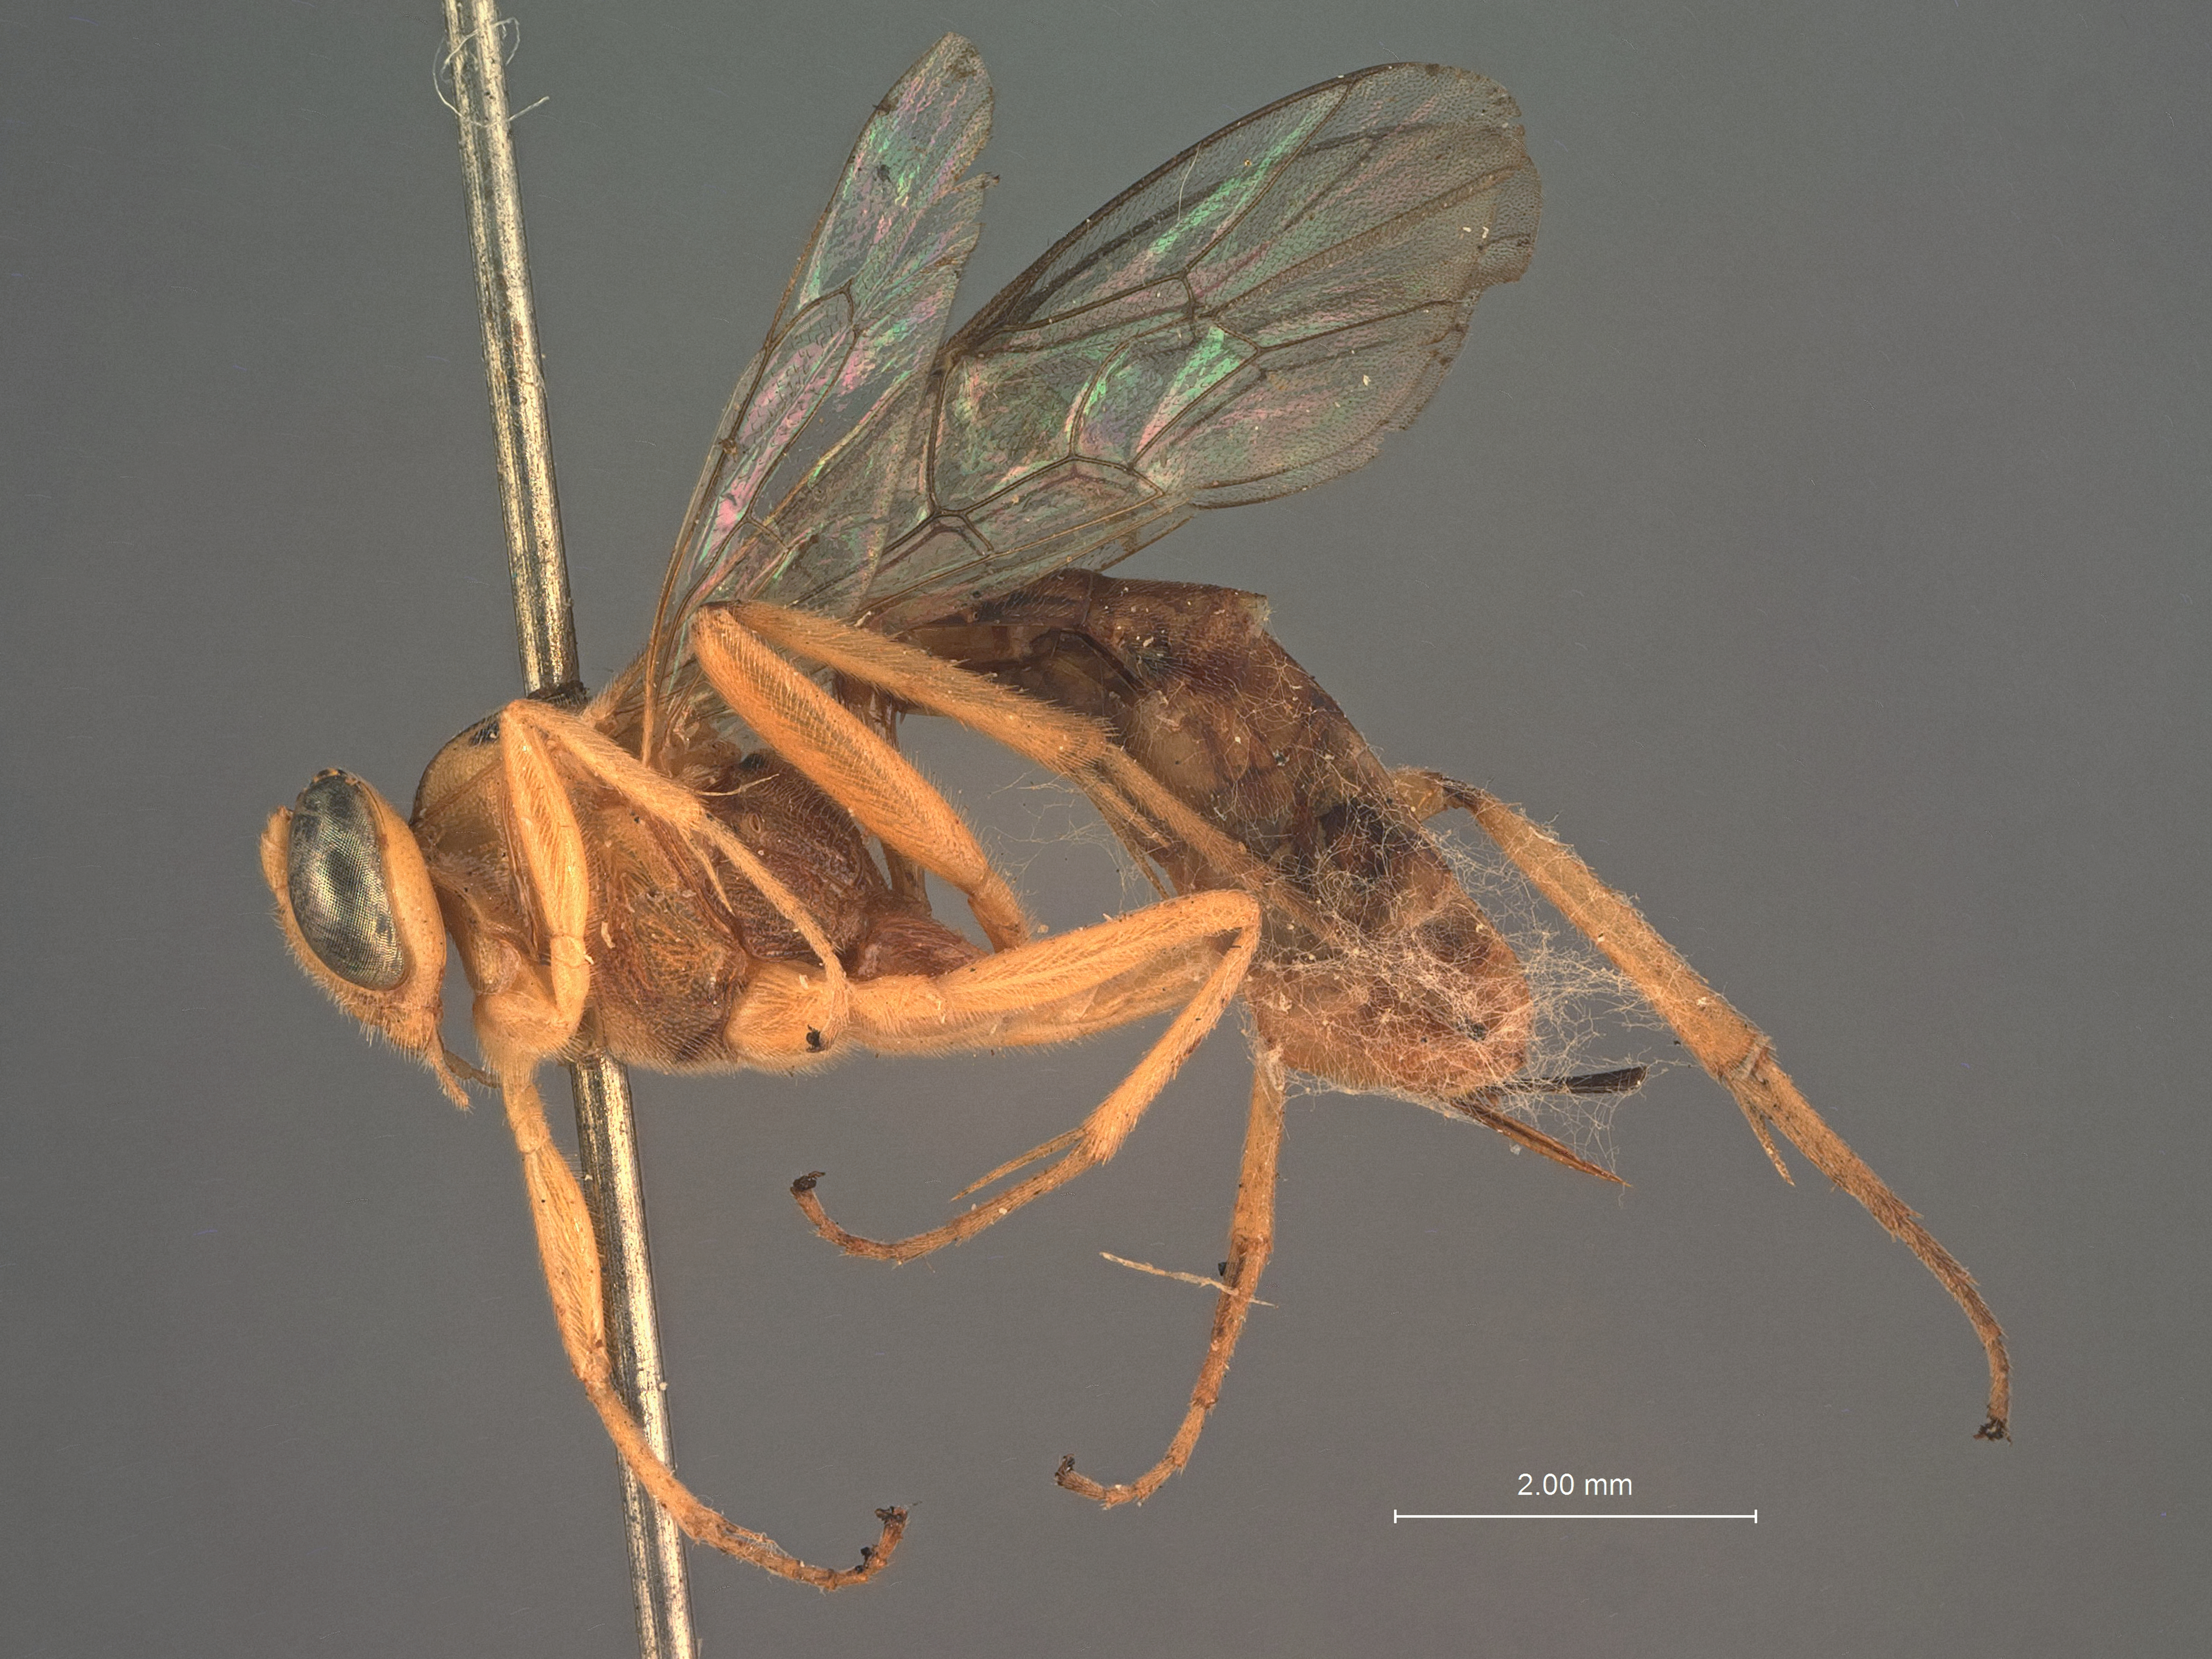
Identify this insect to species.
Hyposoter flavus
